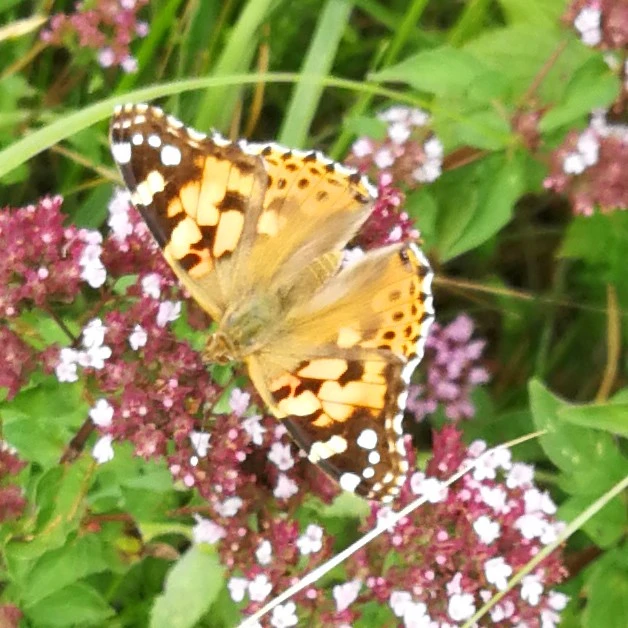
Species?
Vanessa cardui
